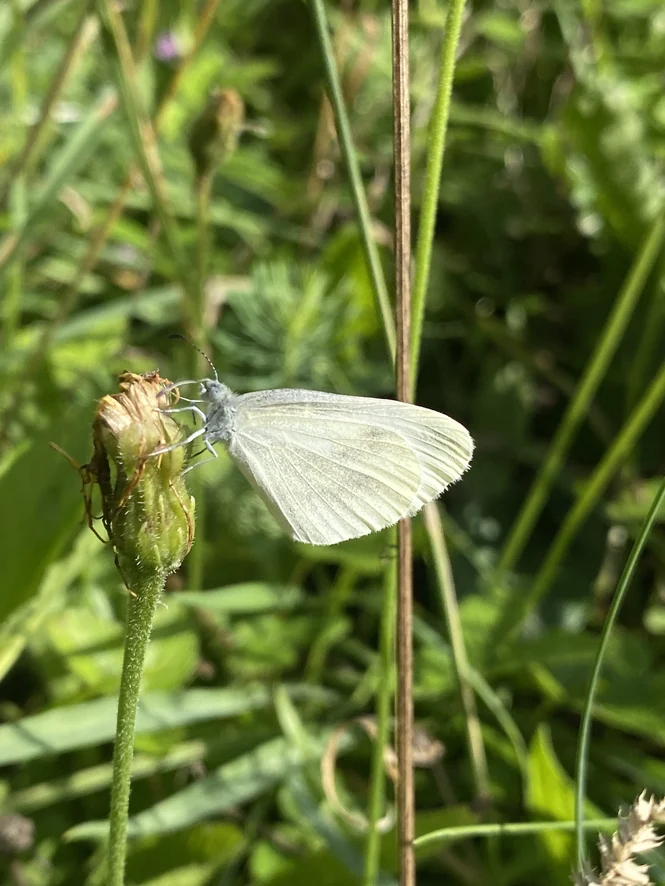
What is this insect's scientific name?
Leptidea sinapis/juvernica
